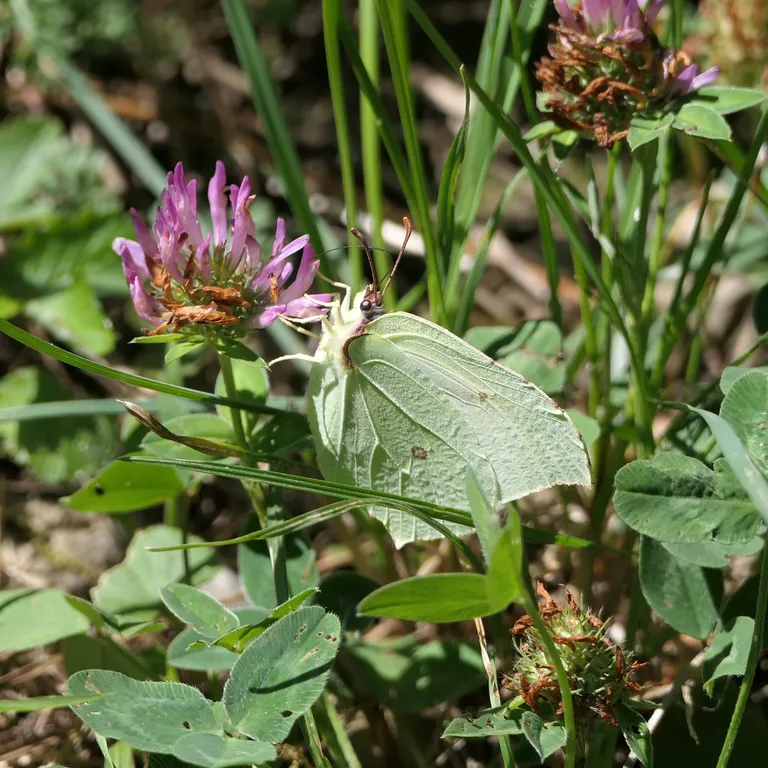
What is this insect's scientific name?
Gonepteryx rhamni
